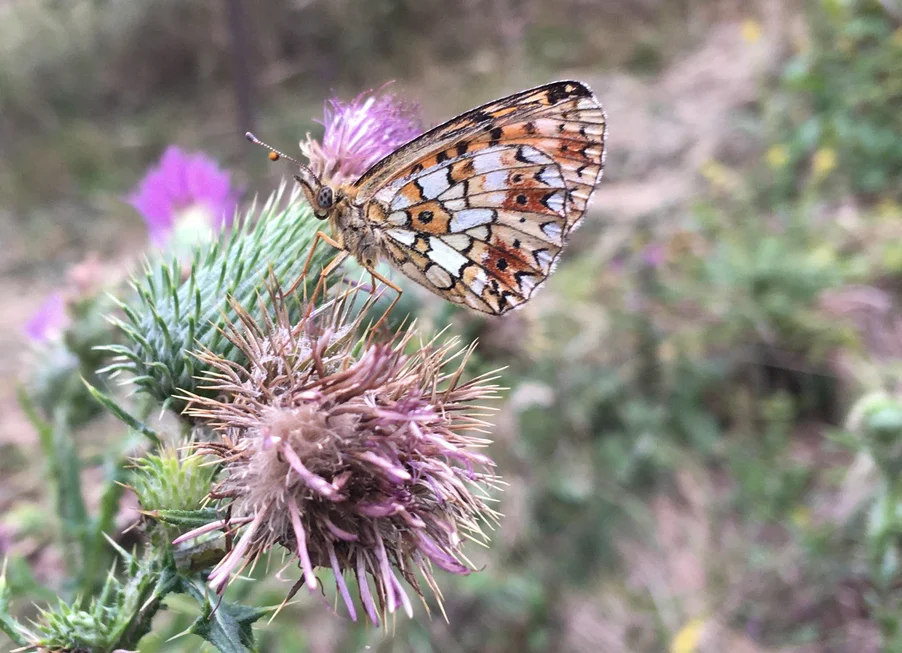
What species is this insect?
Boloria selene
